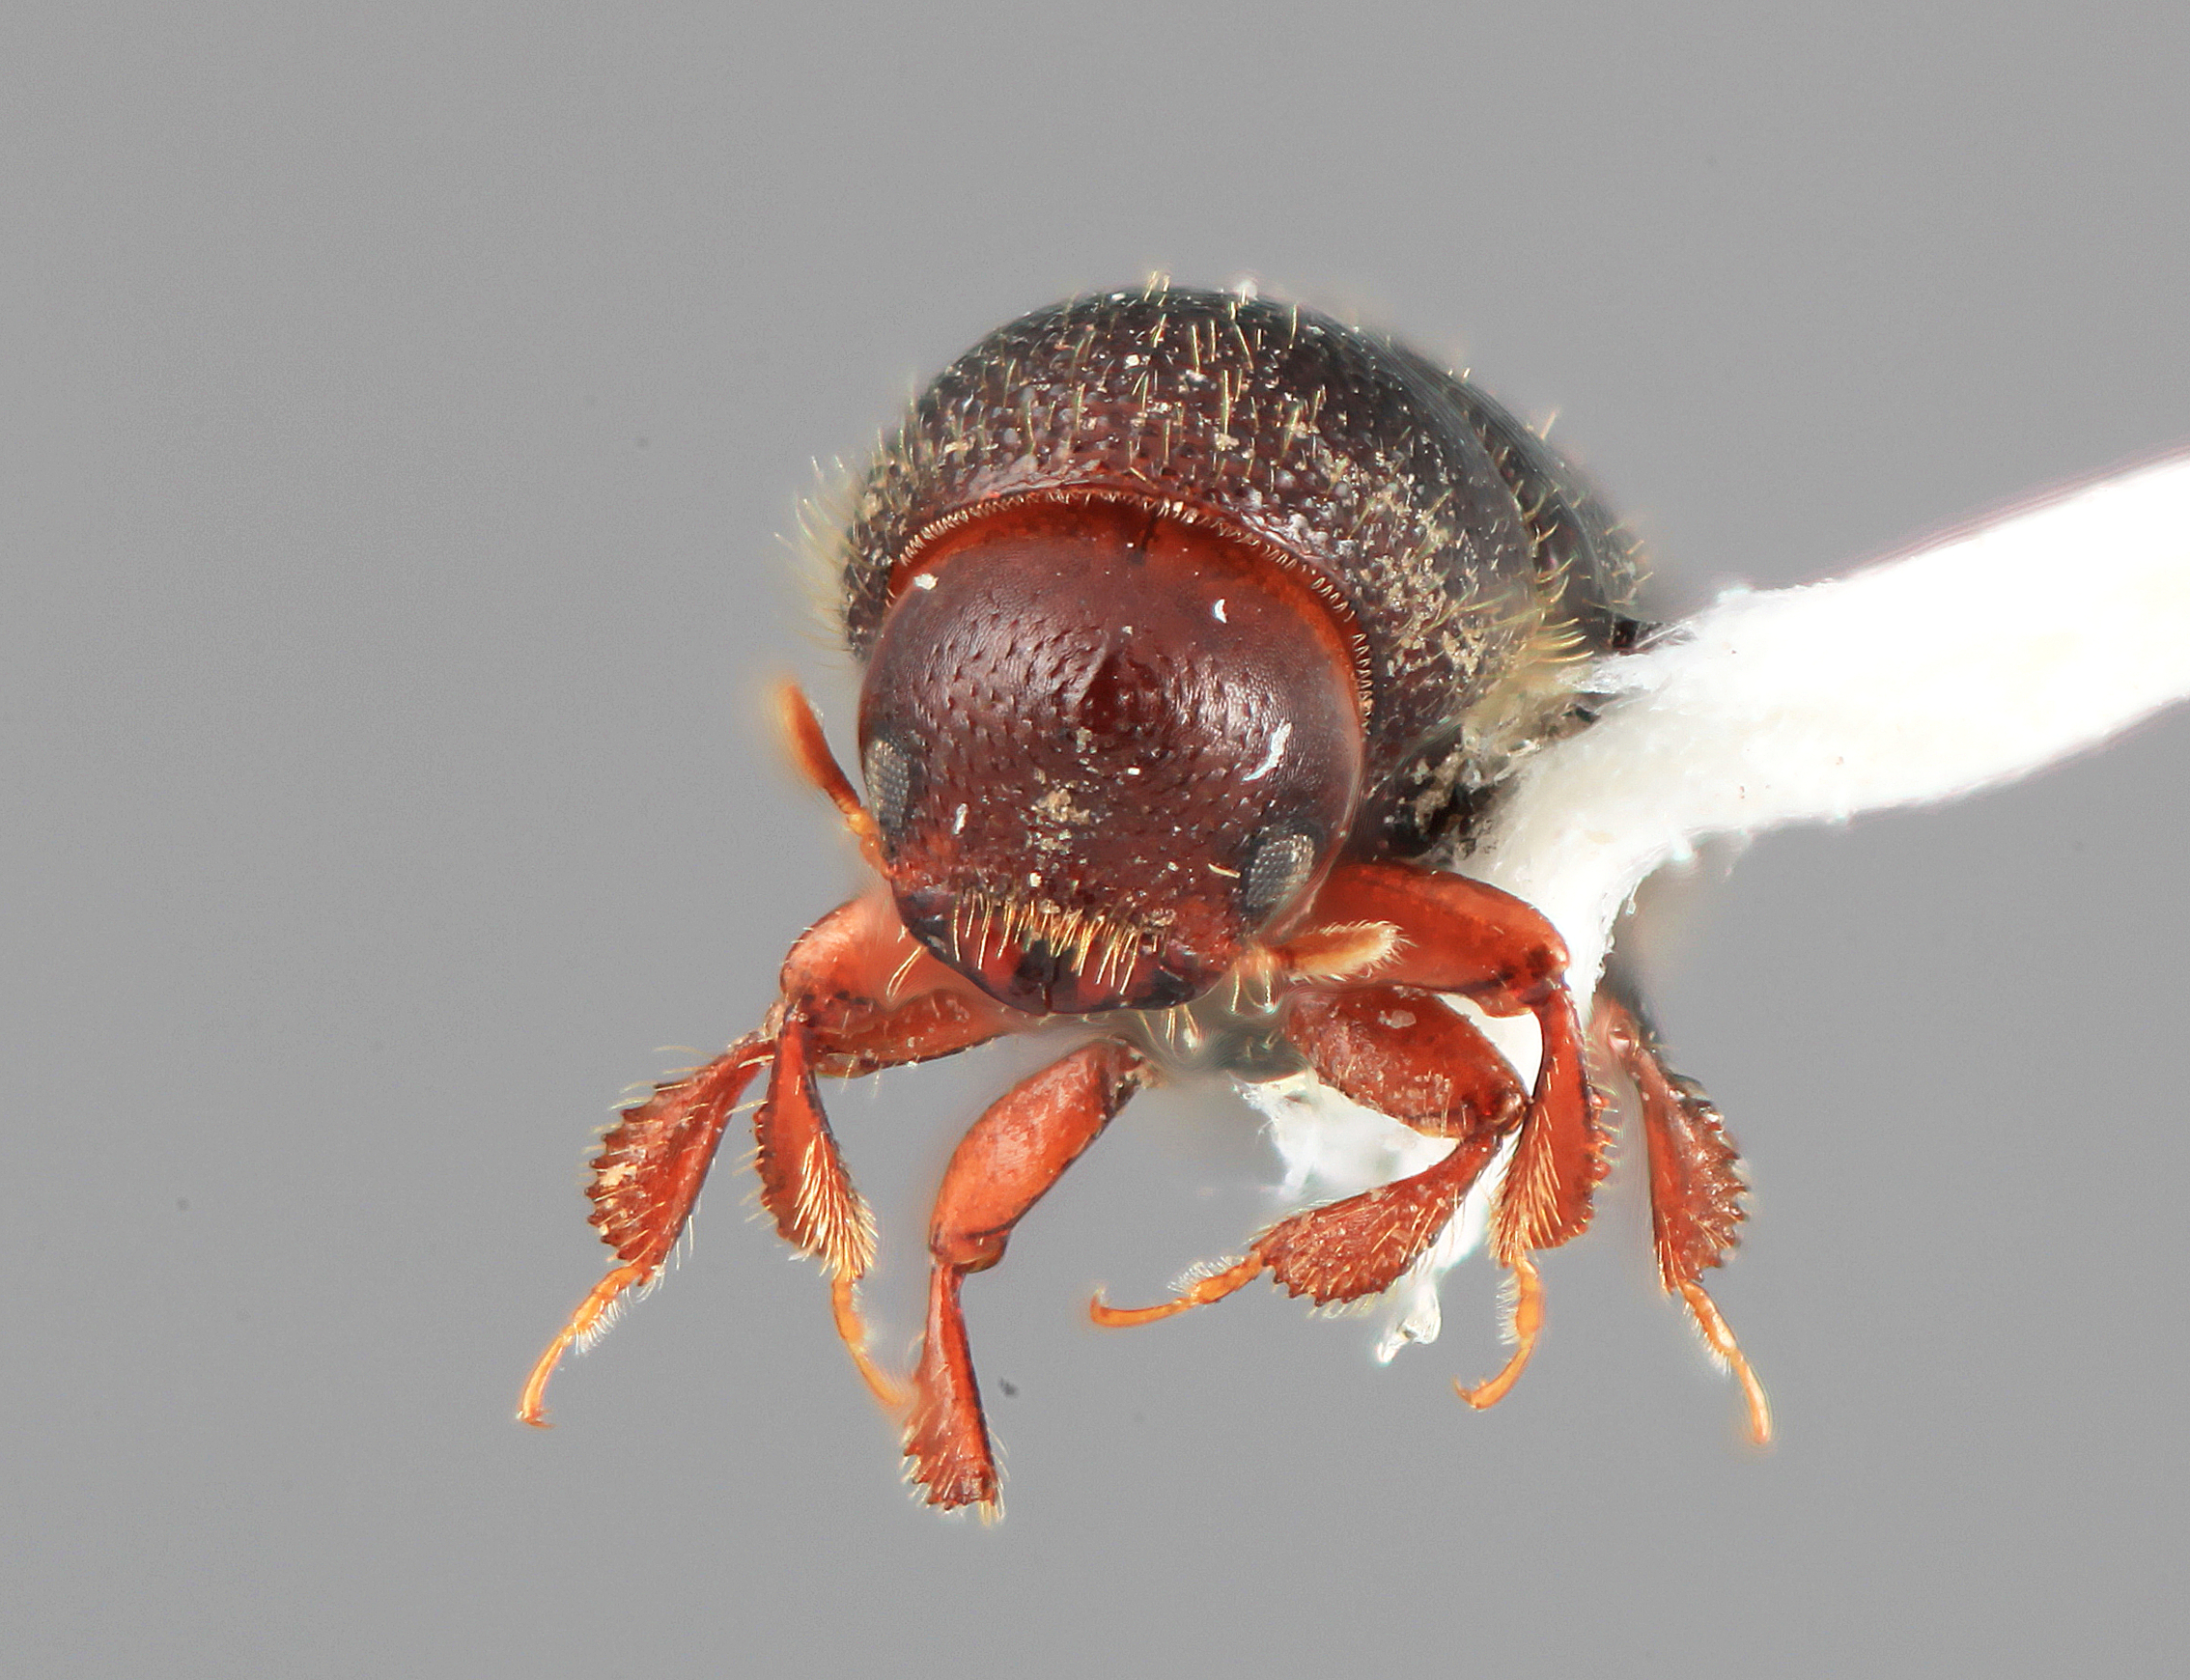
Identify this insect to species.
Dendrocranulus pinguis
